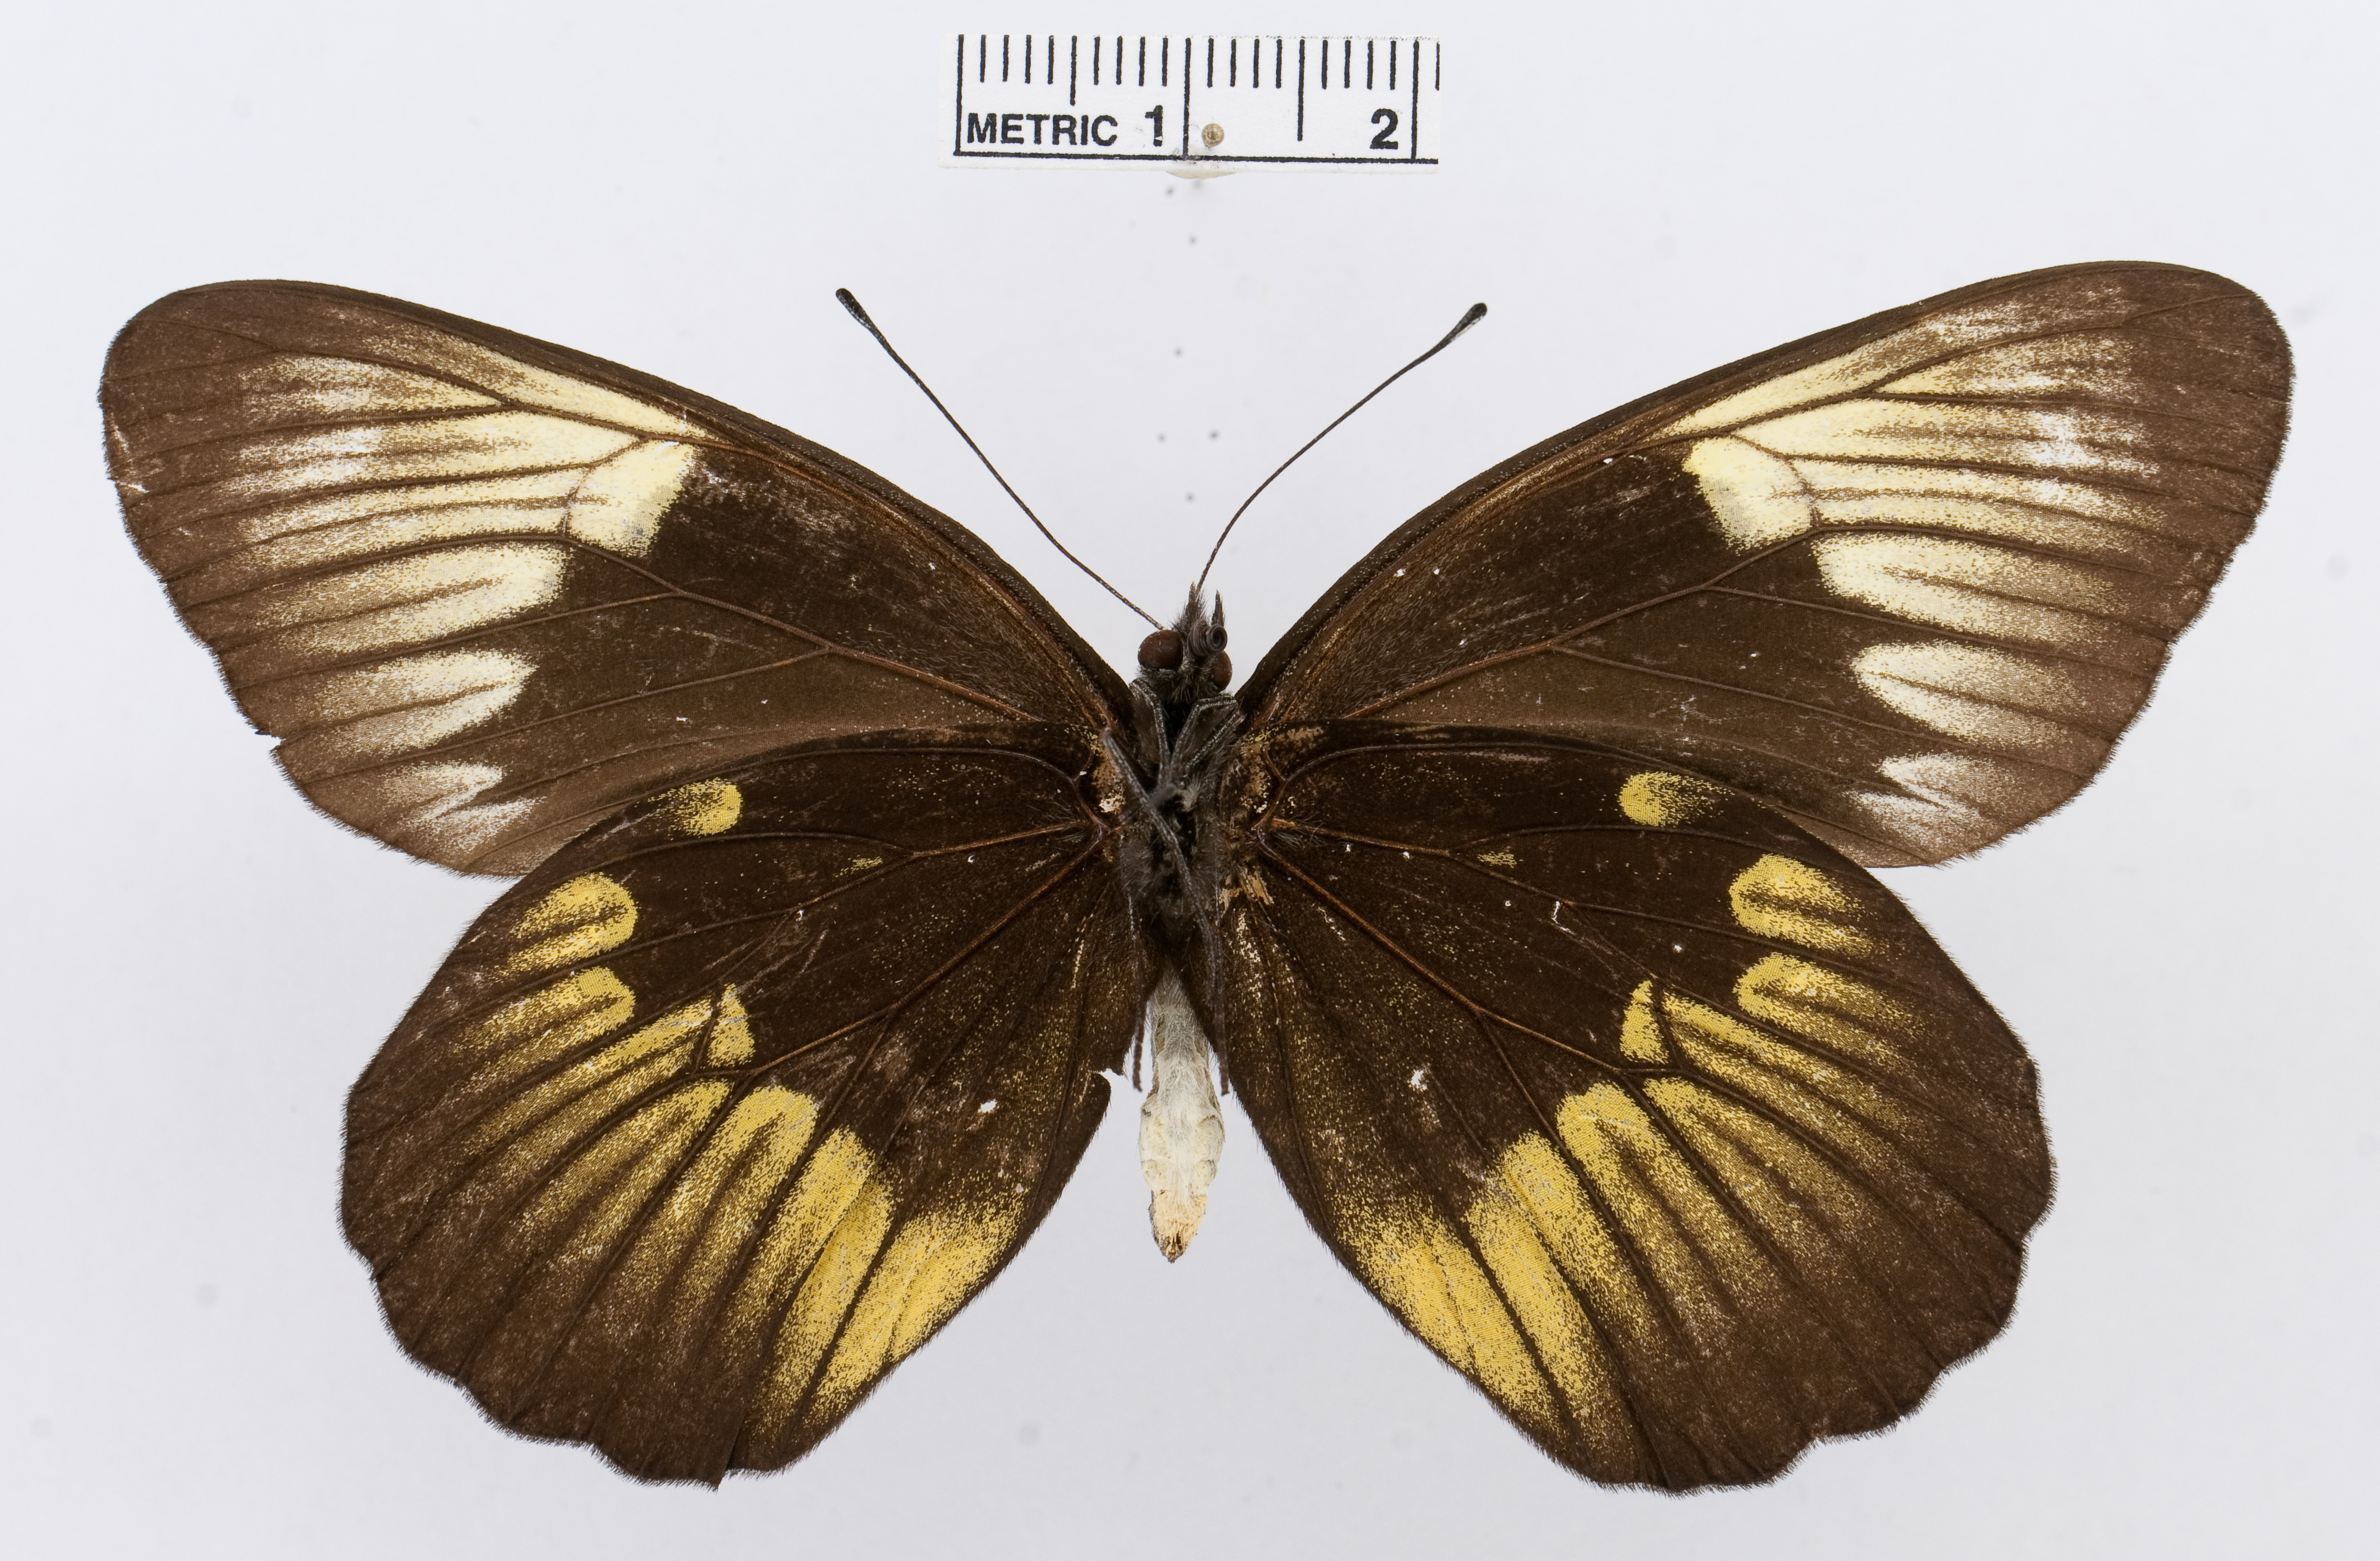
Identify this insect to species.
Delias benasu
